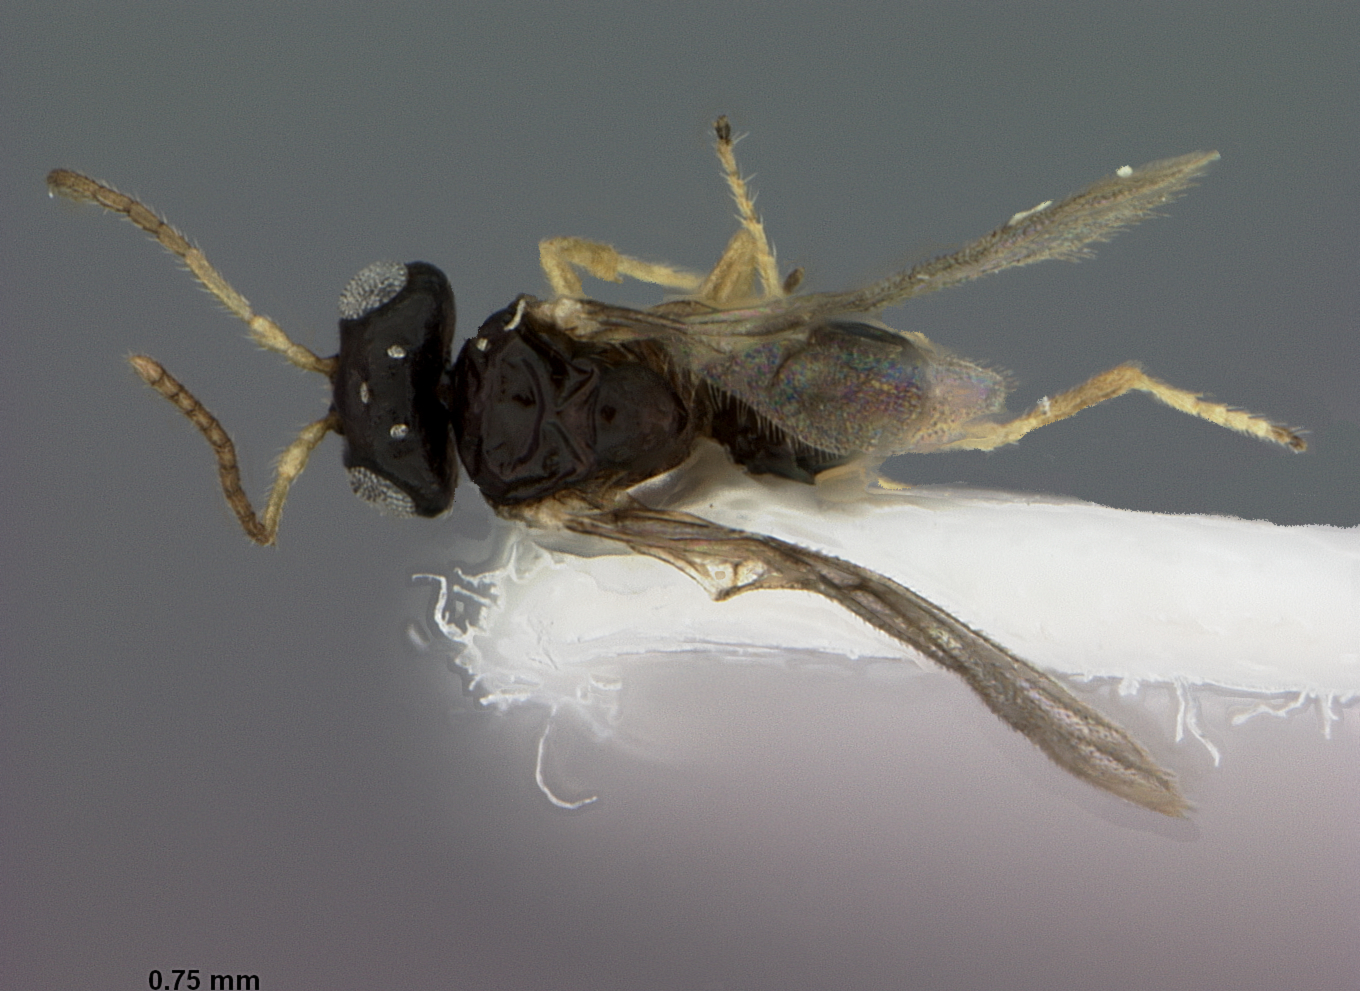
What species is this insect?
Neuroterus archboldi
